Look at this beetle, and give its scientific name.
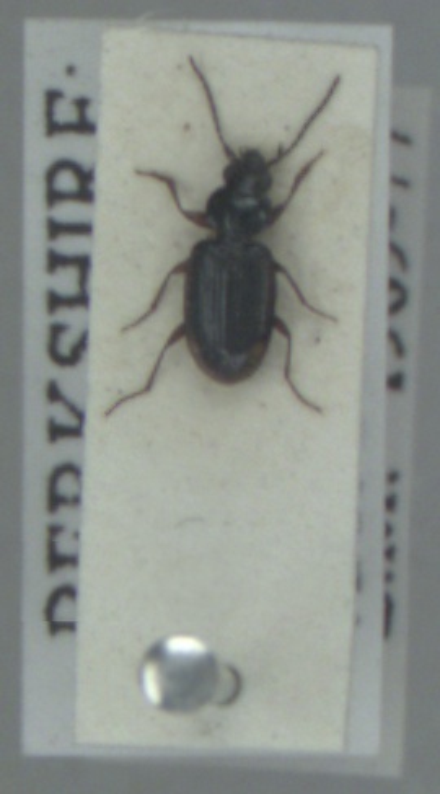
Bembidion lunulatum
